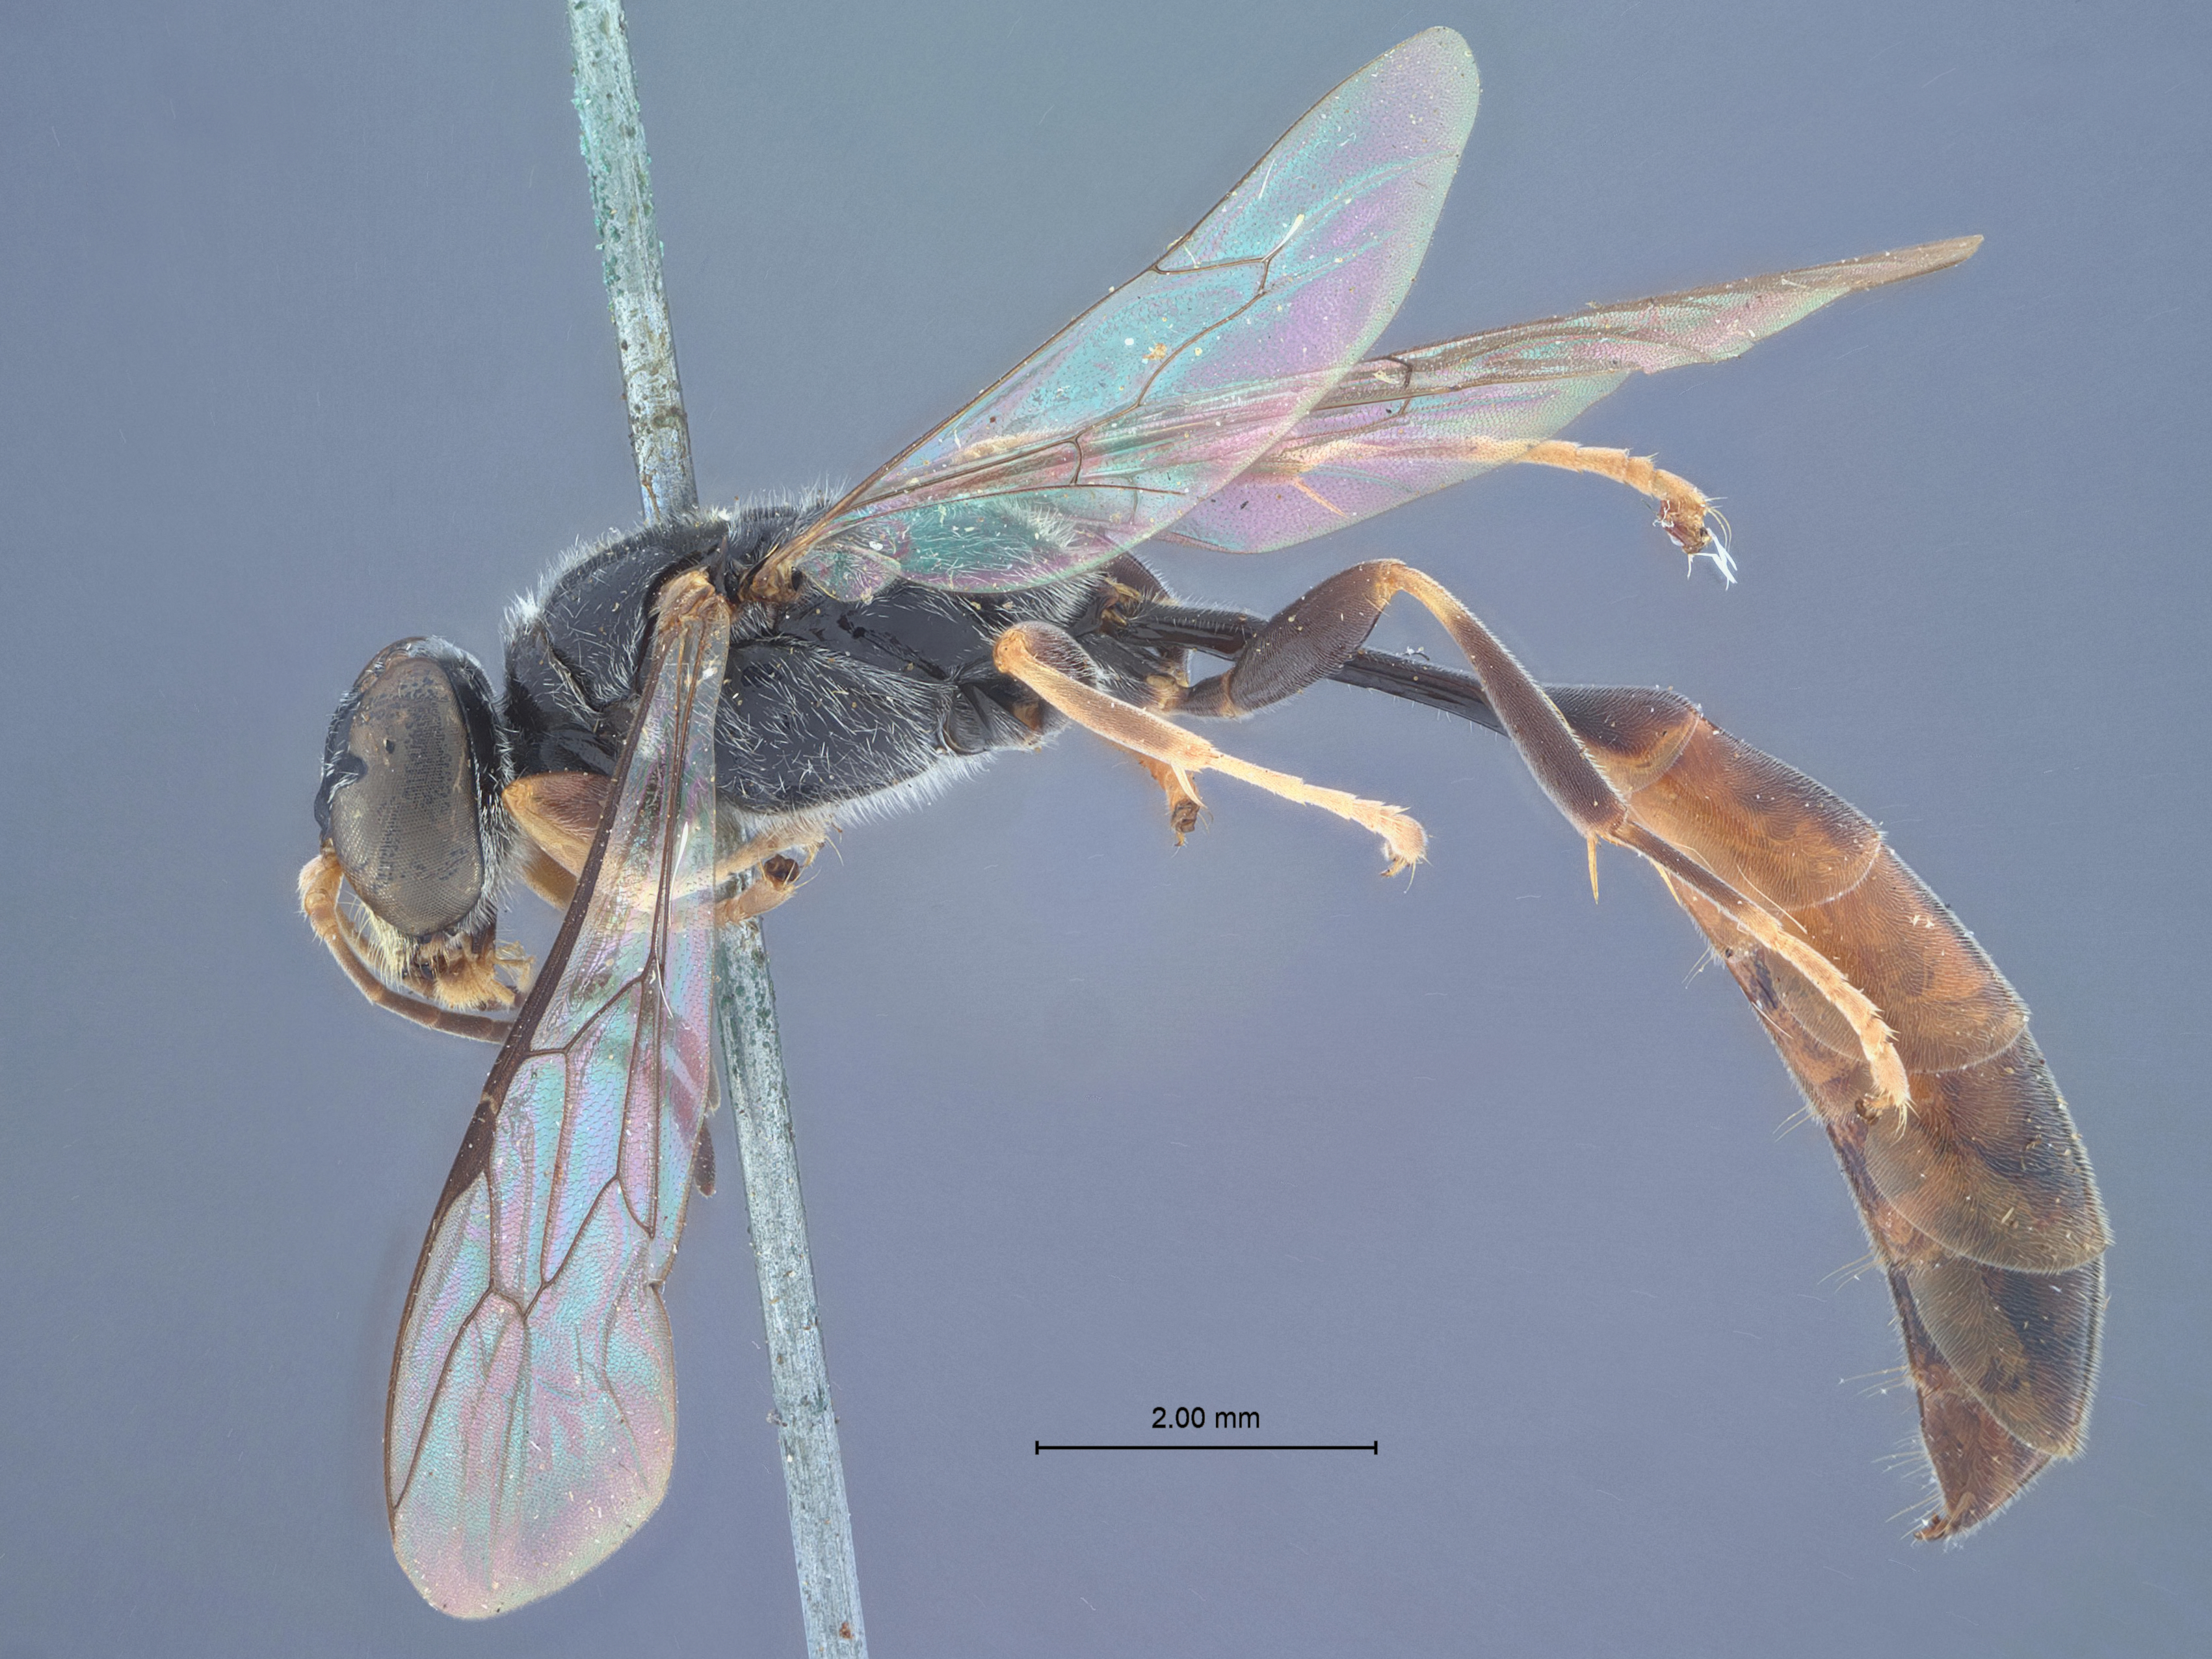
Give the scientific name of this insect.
Trypoxylon varipunctatum
